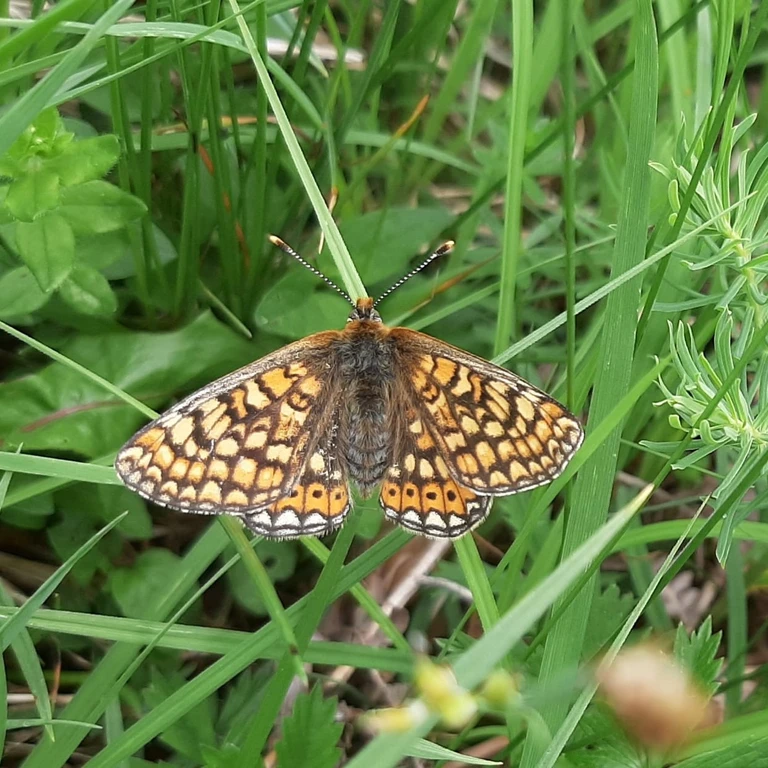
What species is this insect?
Euphydryas aurinia
